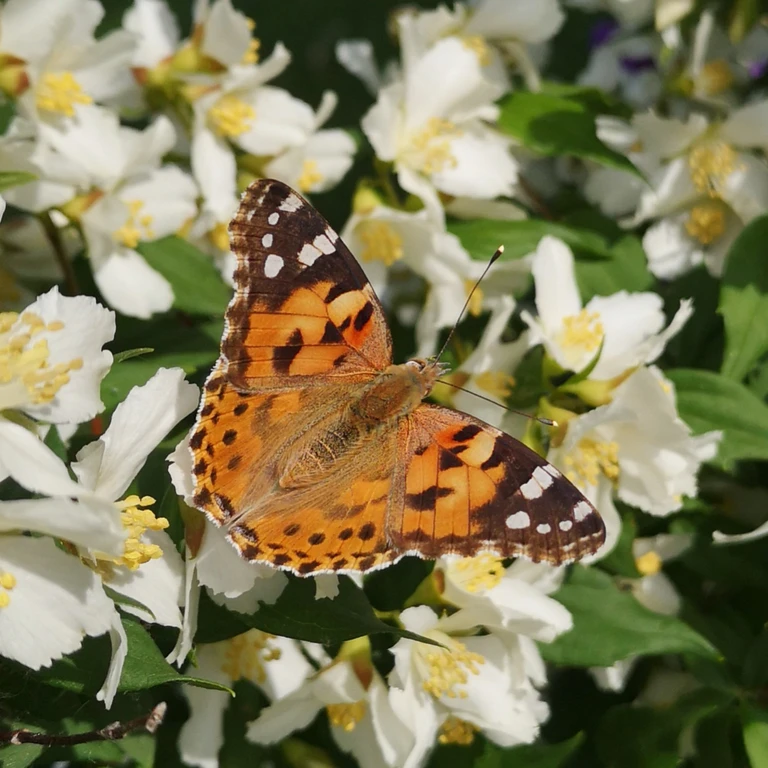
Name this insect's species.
Vanessa cardui
